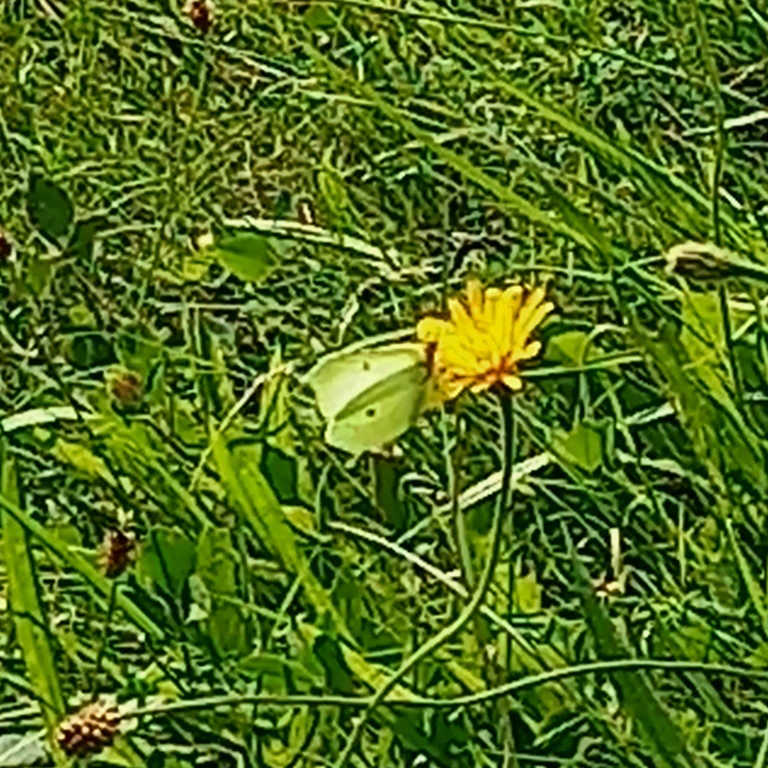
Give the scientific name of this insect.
Gonepteryx rhamni
